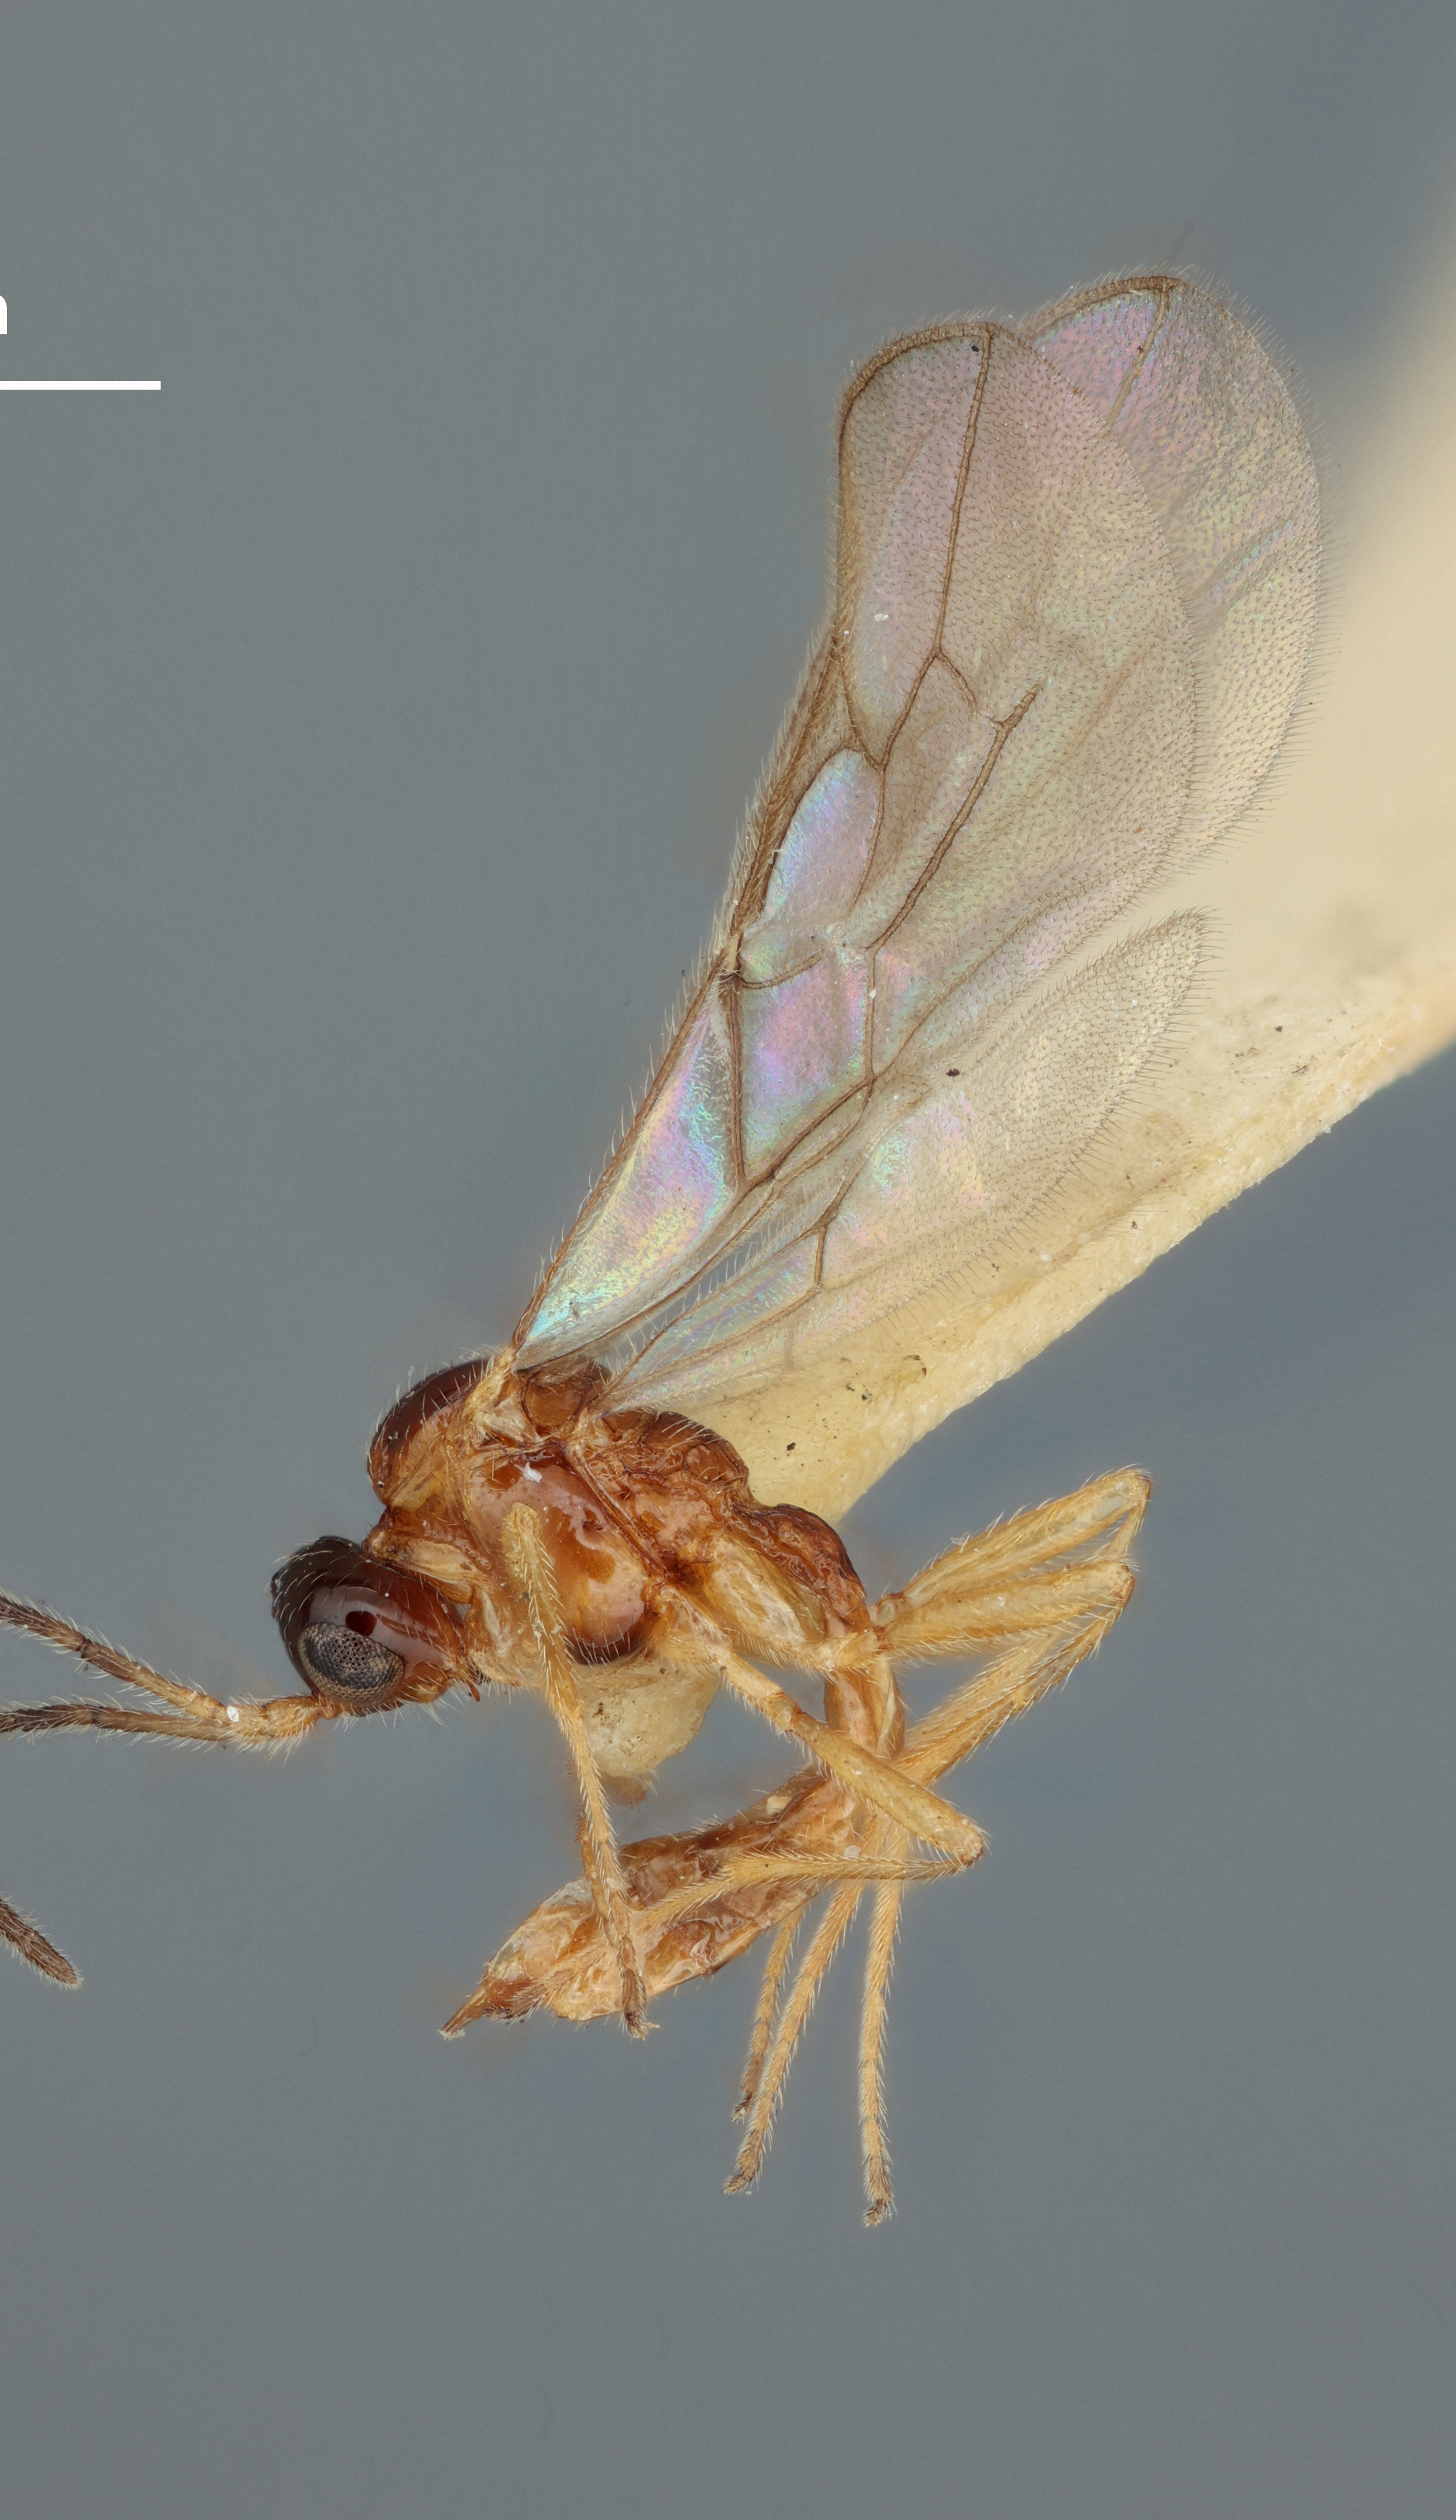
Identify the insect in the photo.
Ephedrus musebecki
